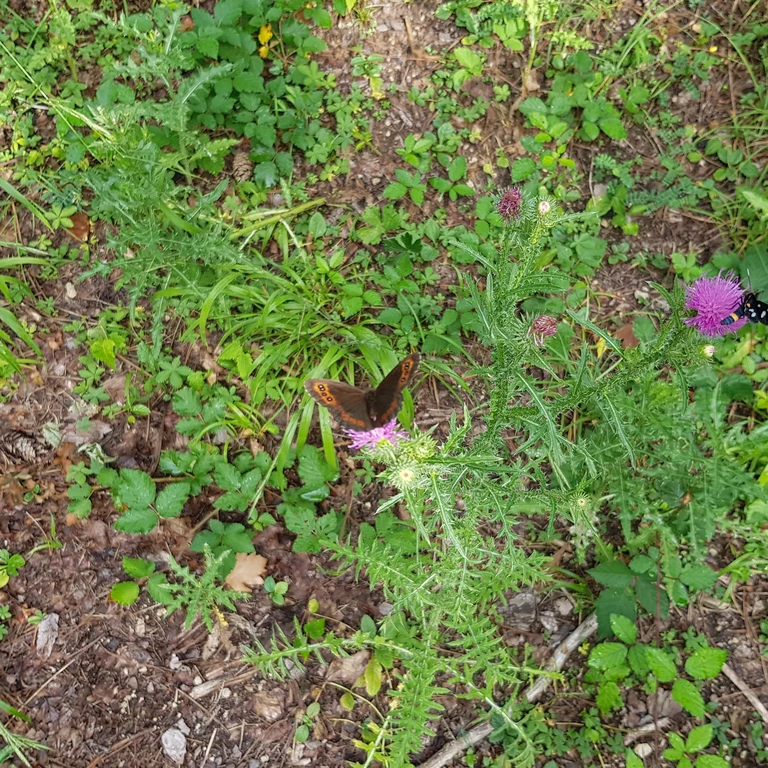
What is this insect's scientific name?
Erebia aethiops
